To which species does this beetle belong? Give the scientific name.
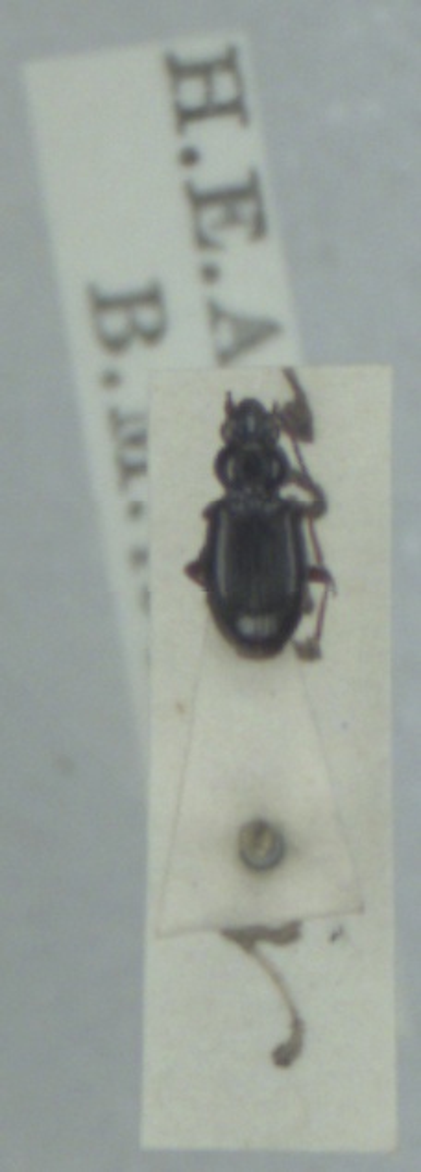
Bembidion lampros
